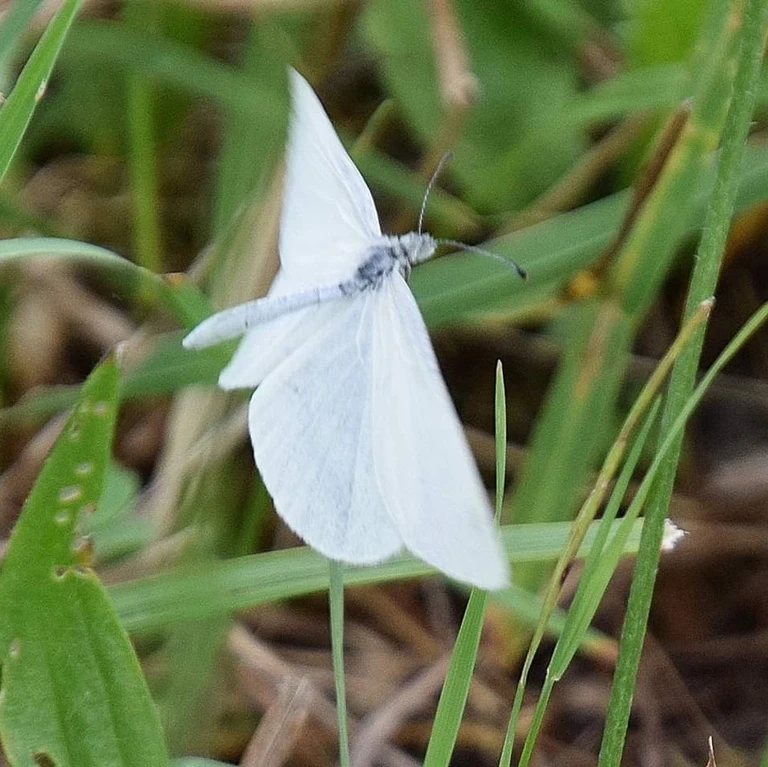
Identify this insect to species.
Leptidea sinapis/juvernica
